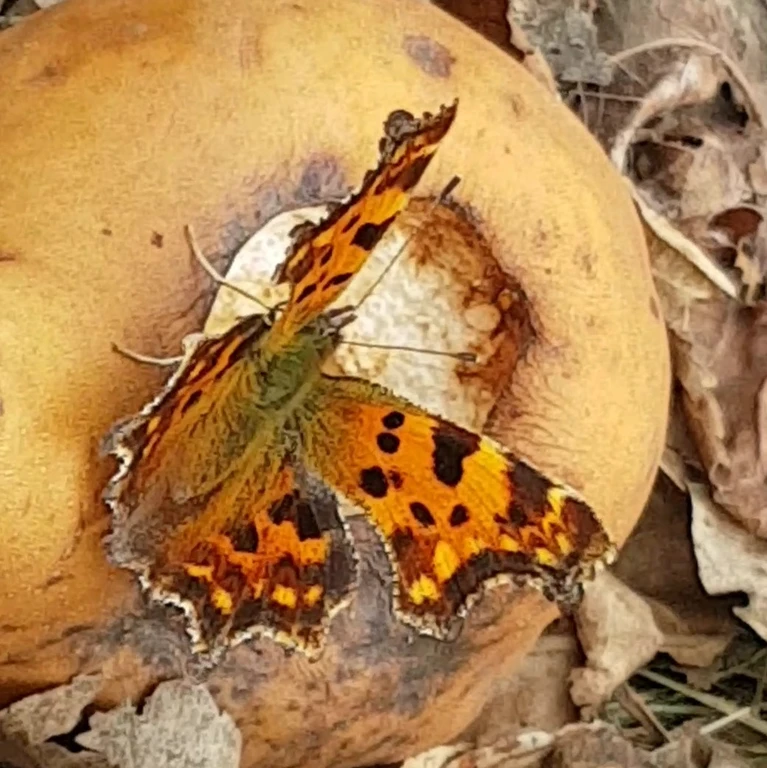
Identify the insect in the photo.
Polygonia c-album
